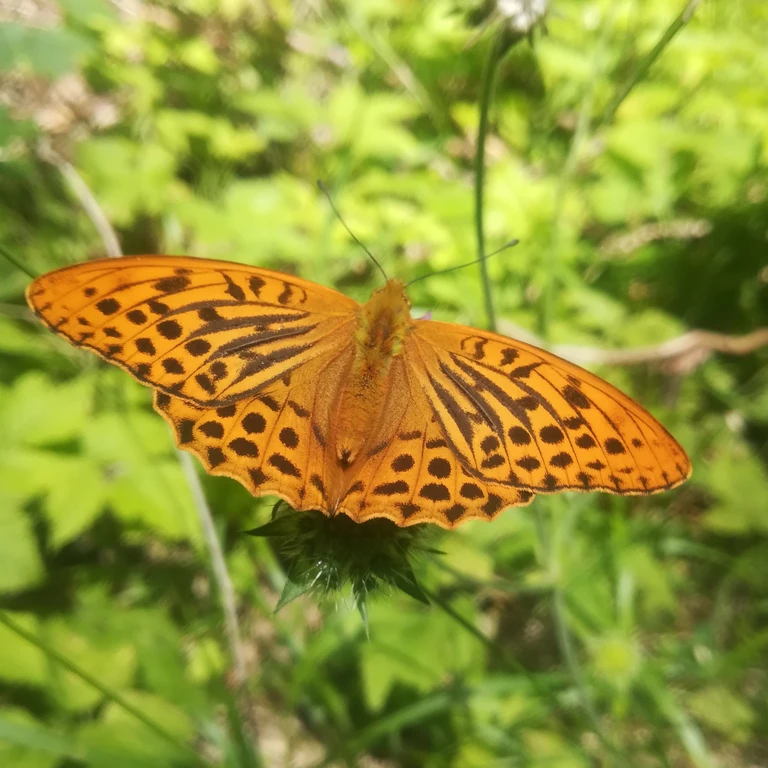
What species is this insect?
Argynnis paphia
